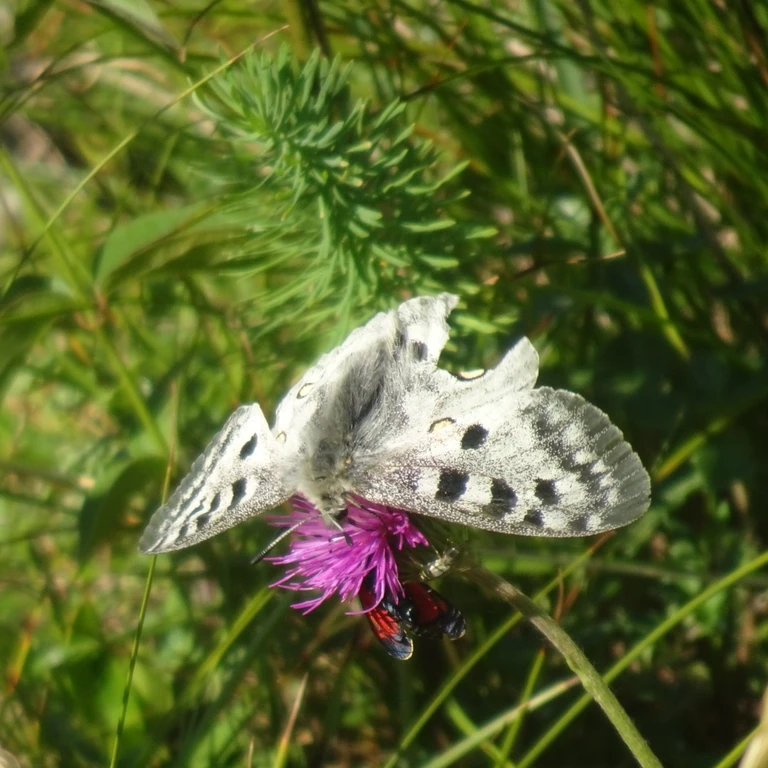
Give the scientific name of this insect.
Parnassius apollo
